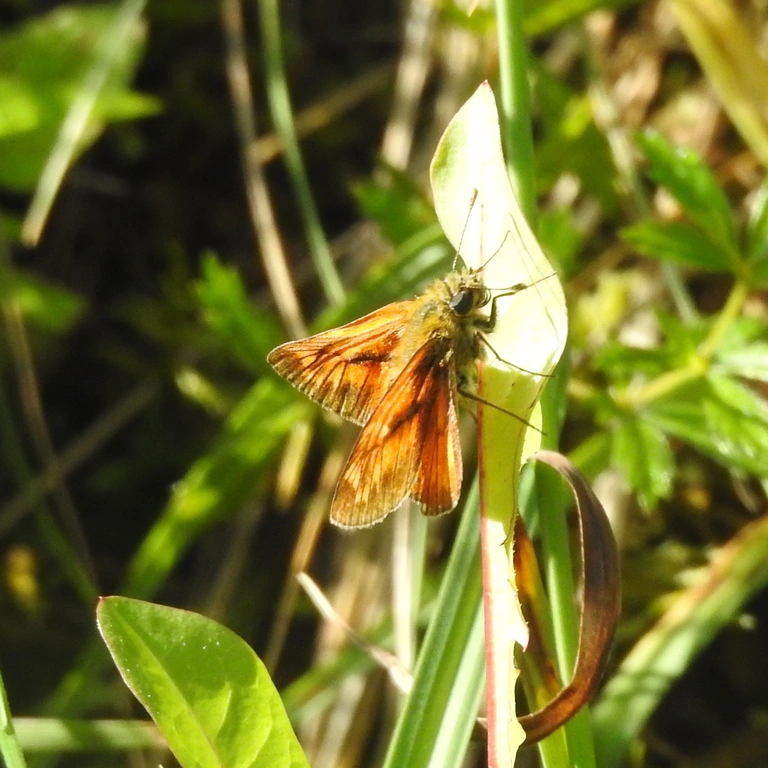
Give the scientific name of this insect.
Ochlodes sylvanus (also Ochlodes venata)
